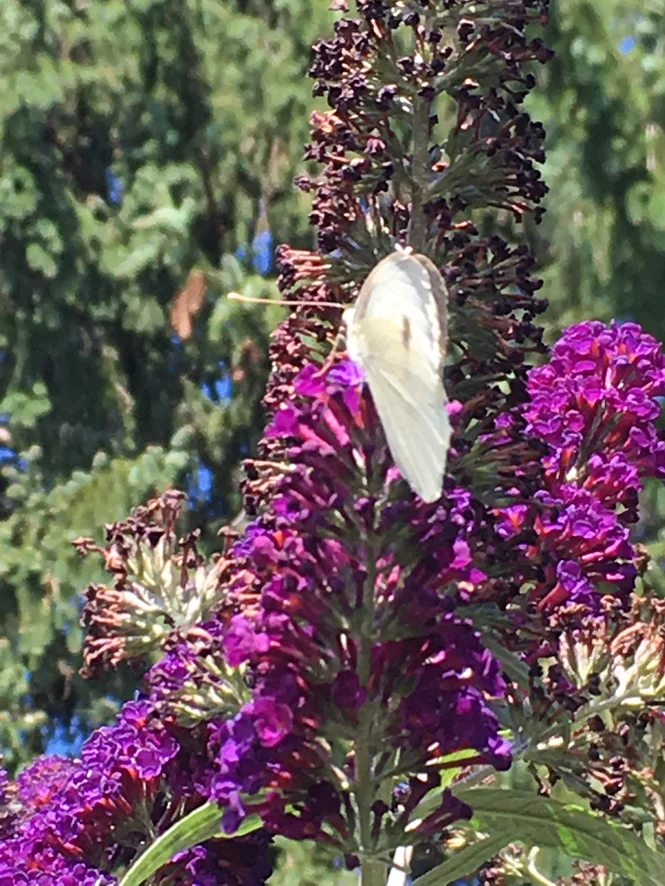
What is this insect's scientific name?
Pieris brassicae
